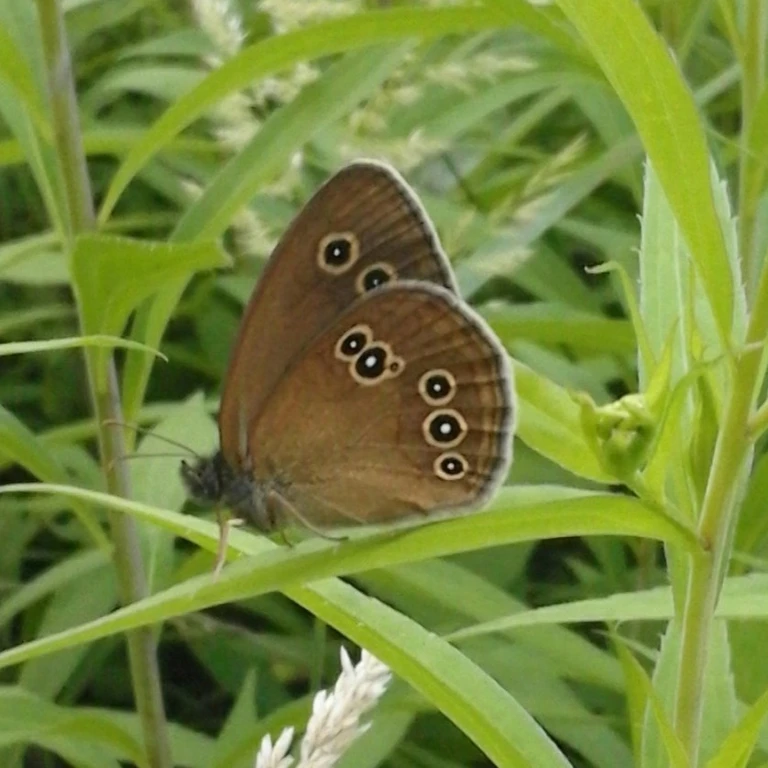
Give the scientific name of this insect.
Aphantopus hyperantus
